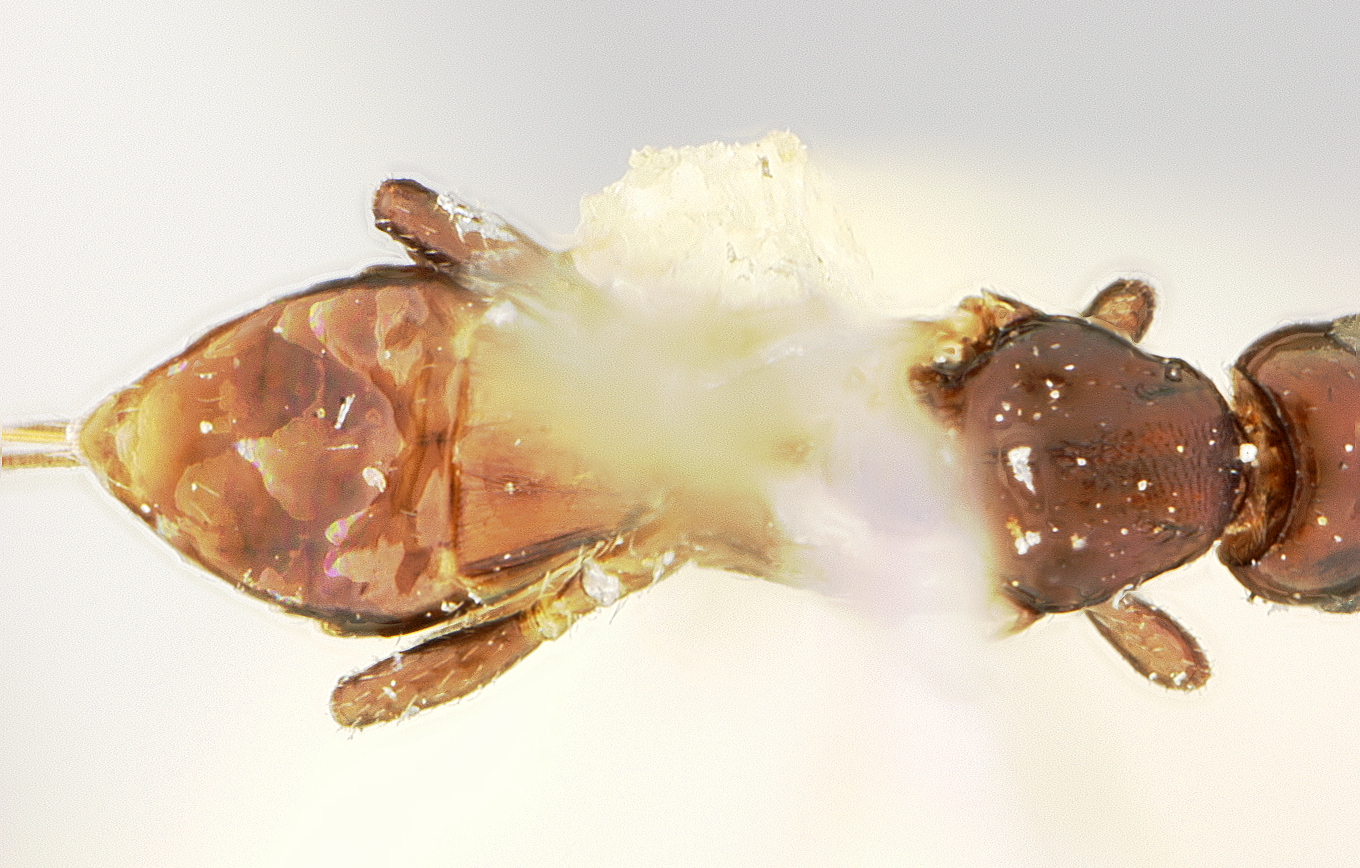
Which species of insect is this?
Ecphylus hypothenemi
